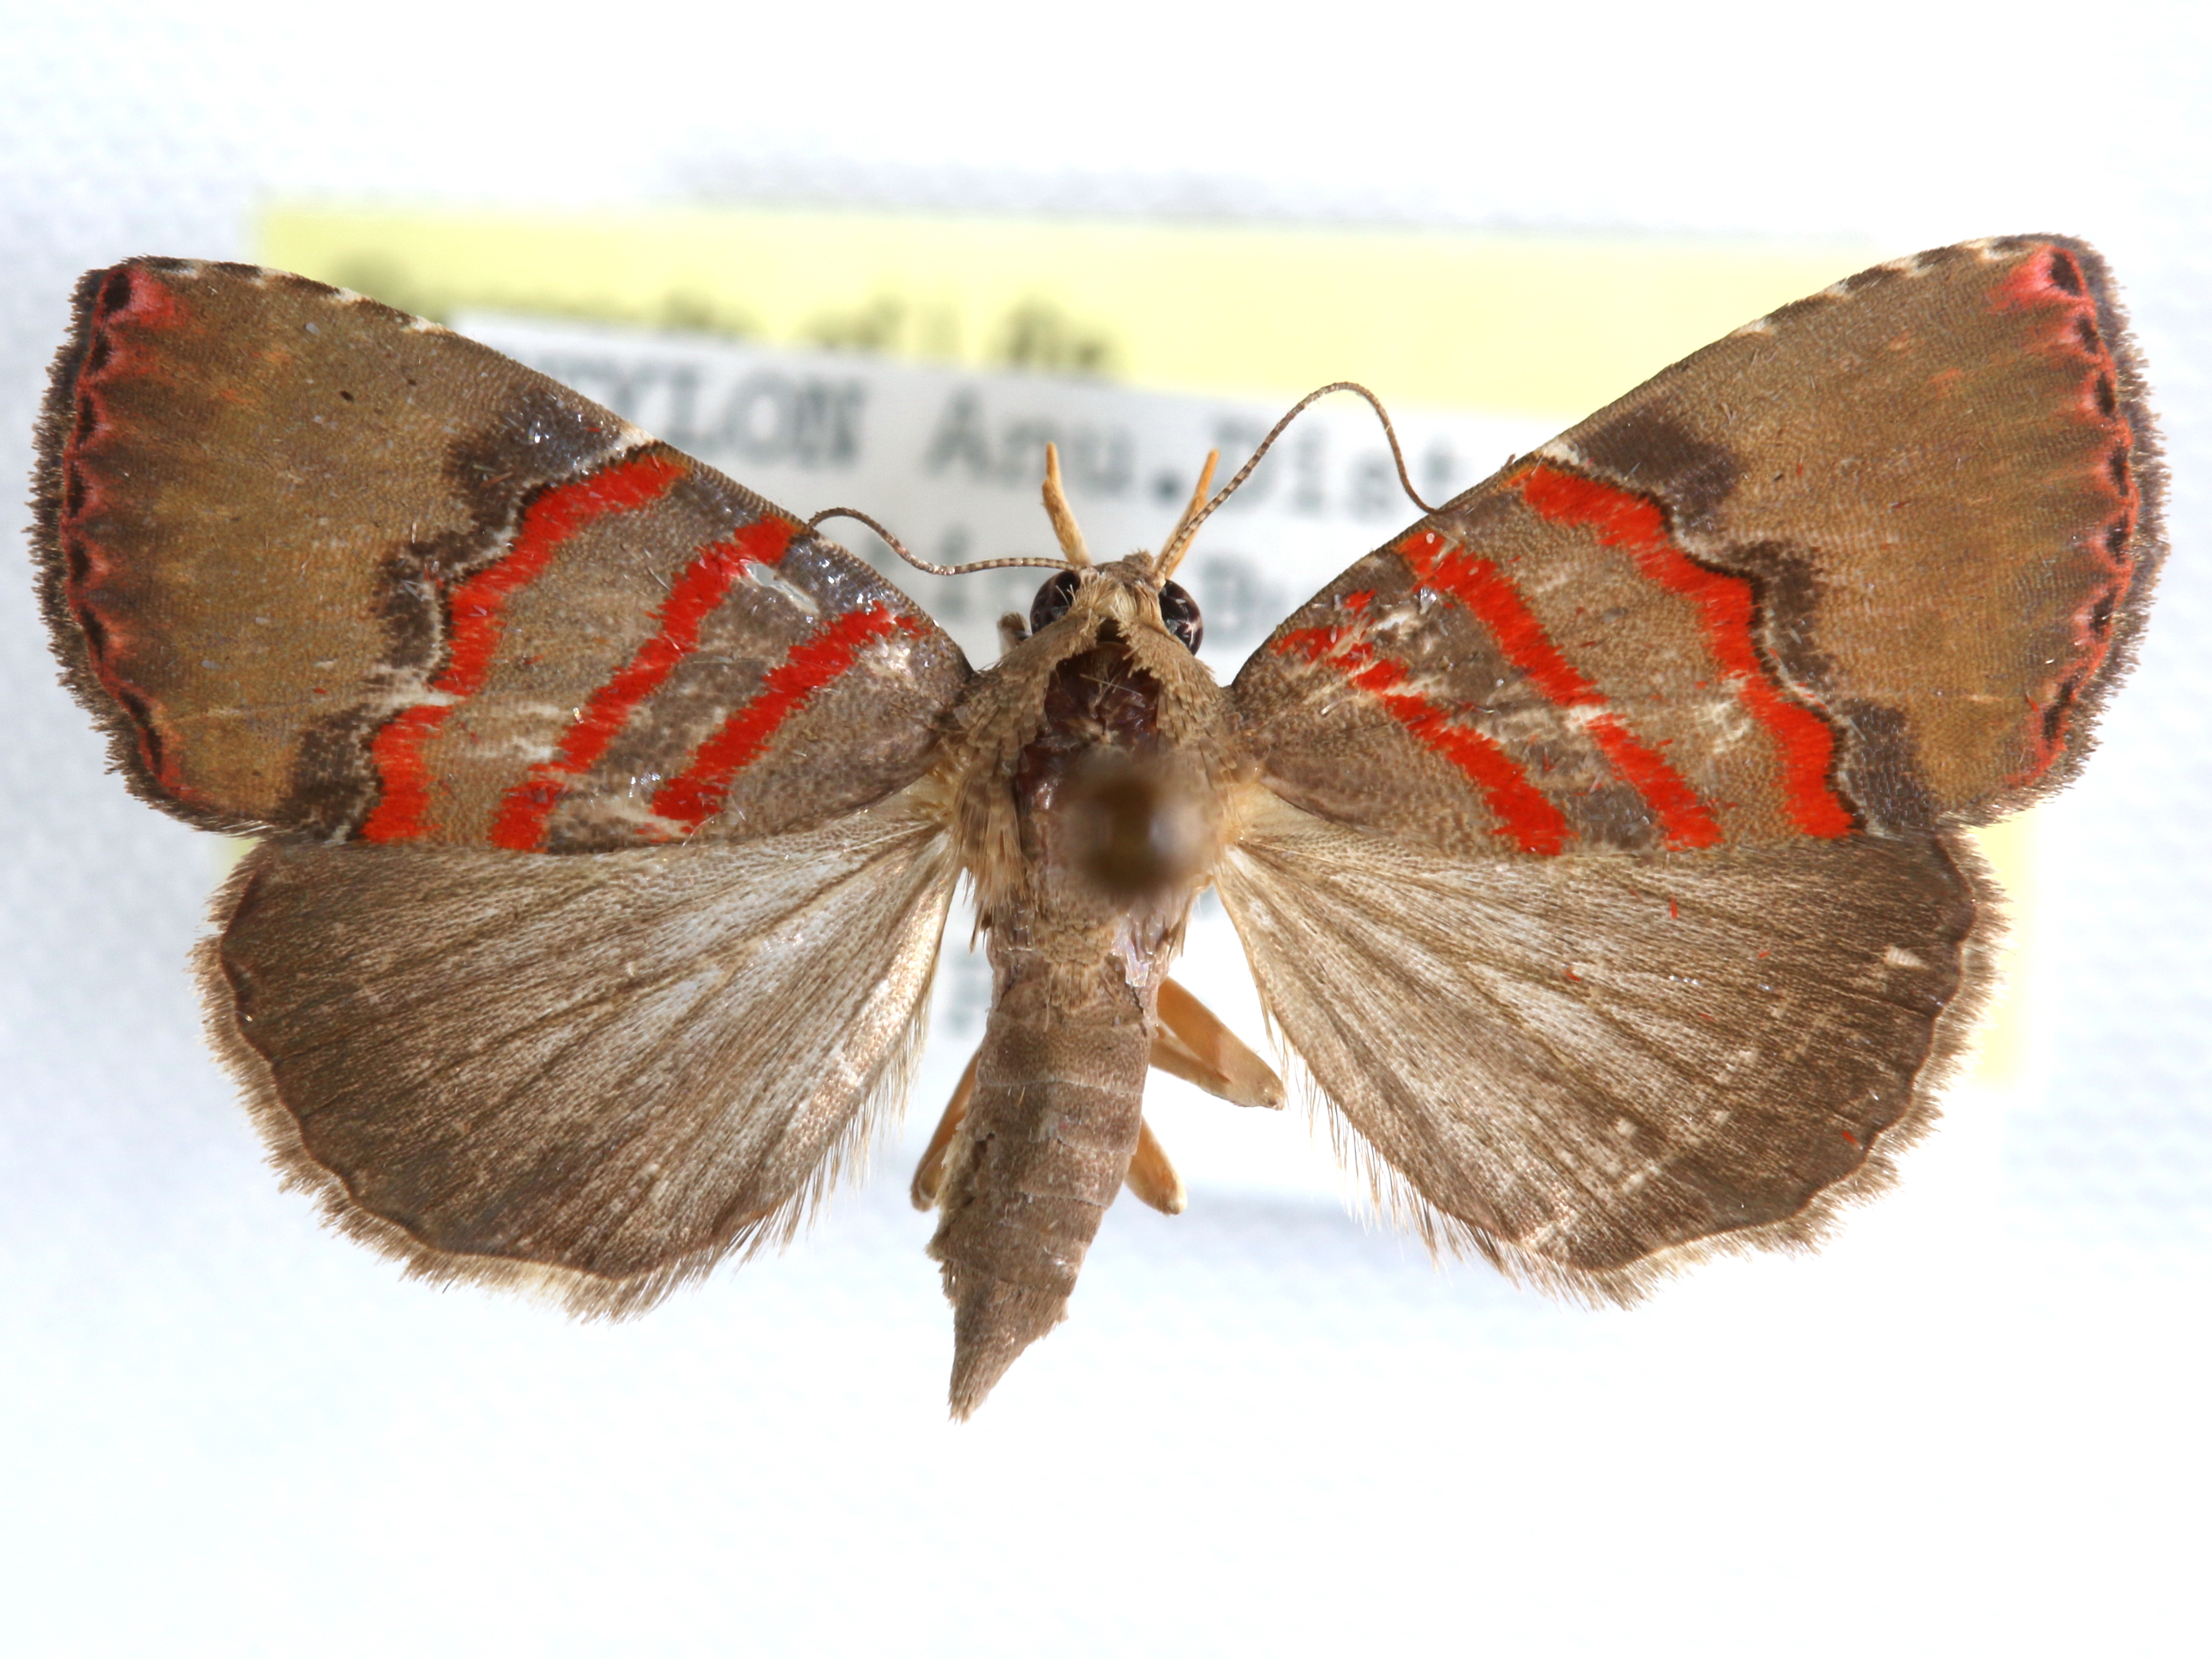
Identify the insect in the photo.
Nolasena ferrifervens
